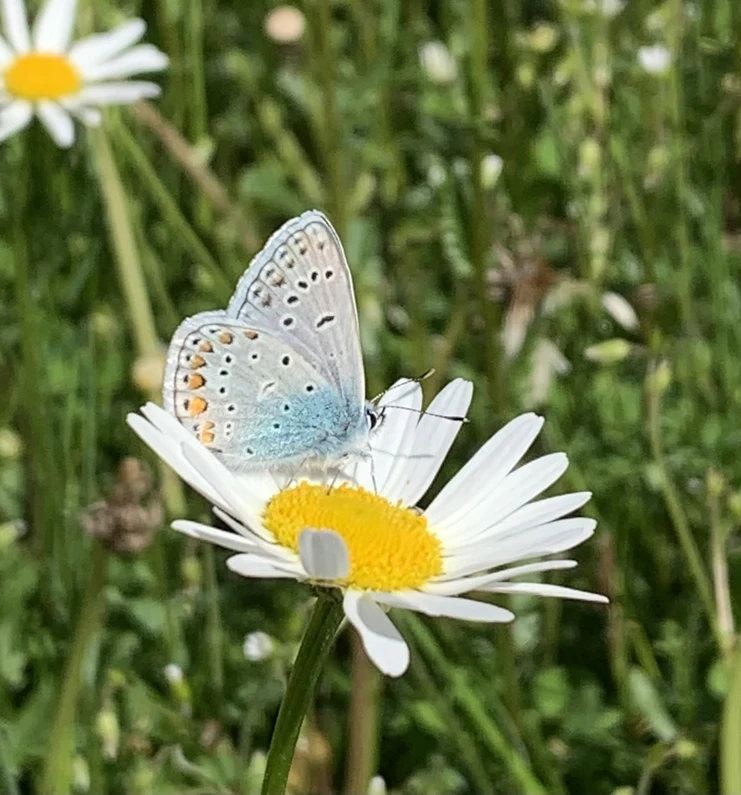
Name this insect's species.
Polyommatus icarus
